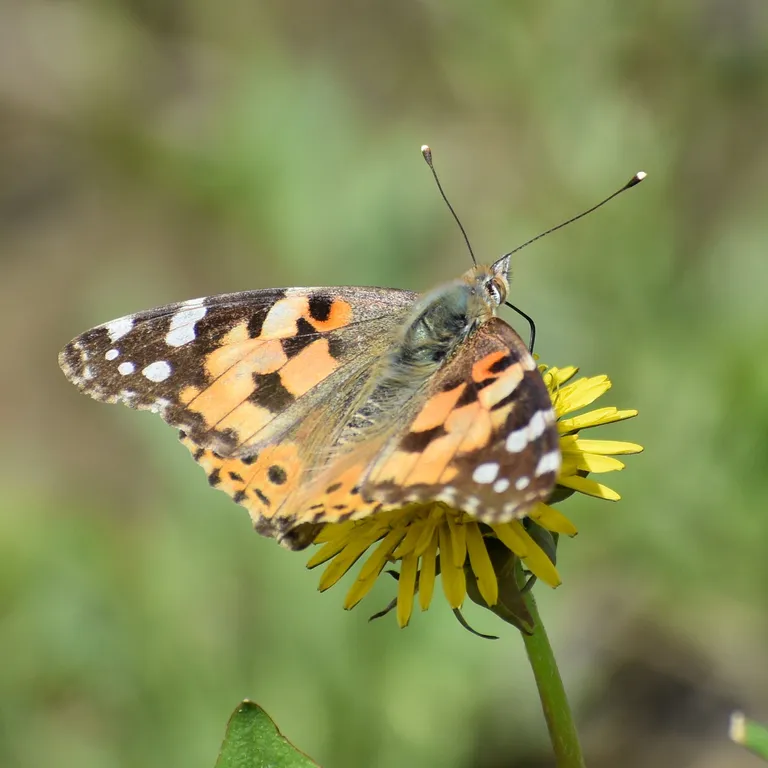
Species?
Vanessa cardui
